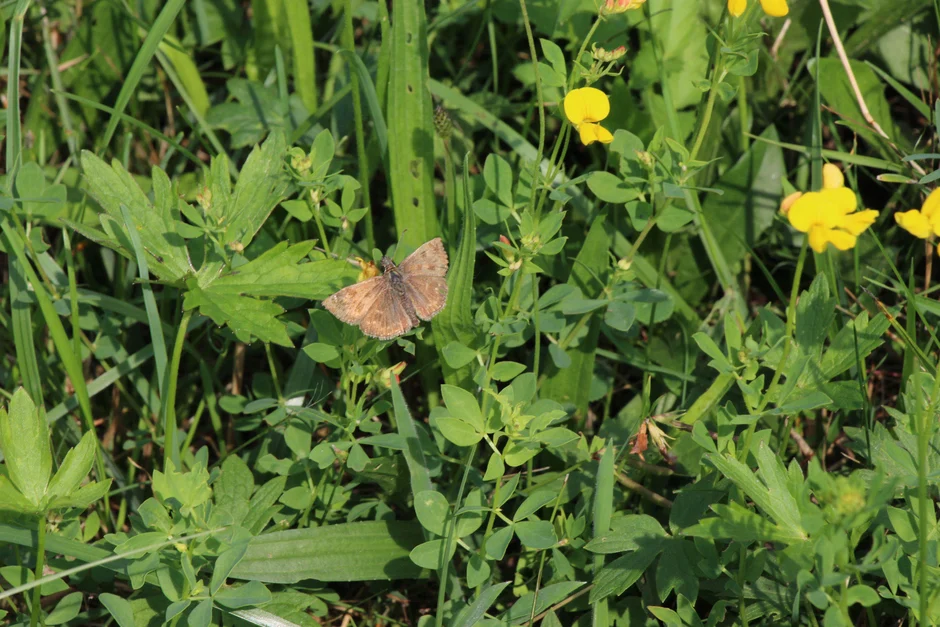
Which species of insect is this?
Erynnis tages
